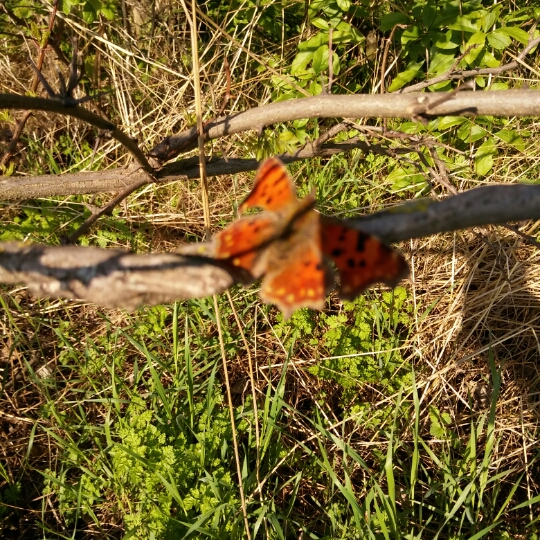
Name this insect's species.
Polygonia c-album
